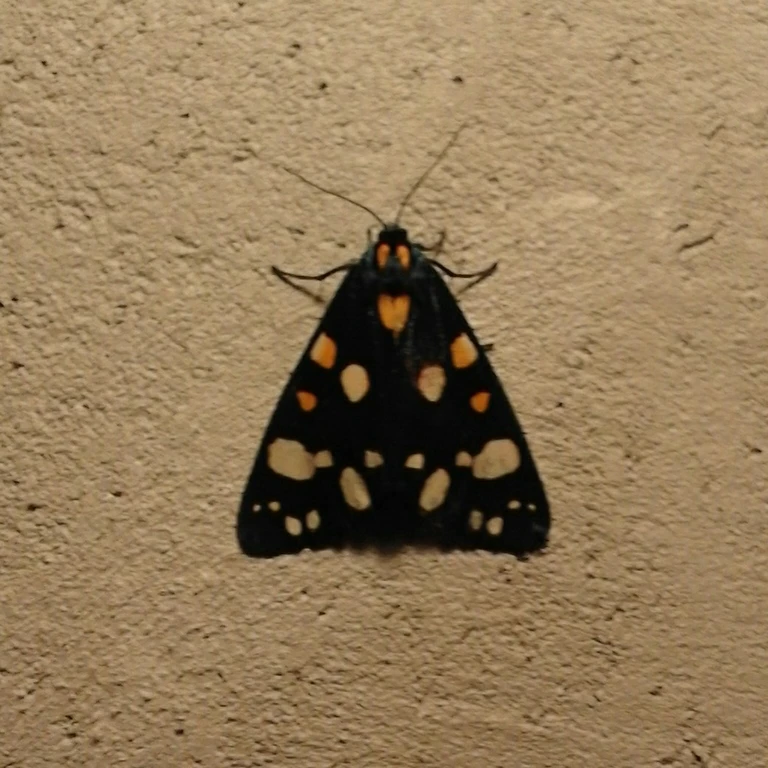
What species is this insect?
Callimorpha dominula
